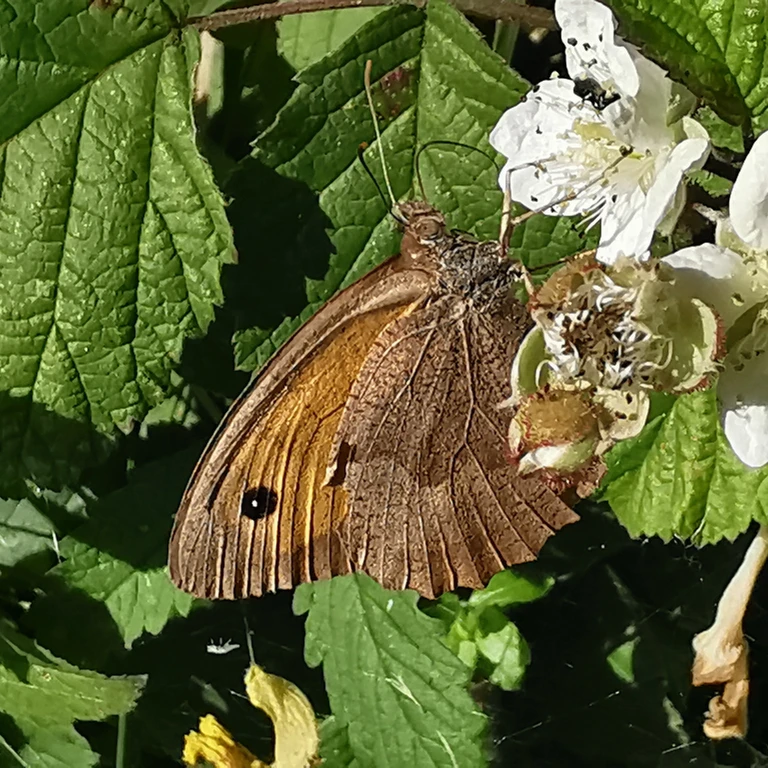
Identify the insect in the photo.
Maniola jurtina
